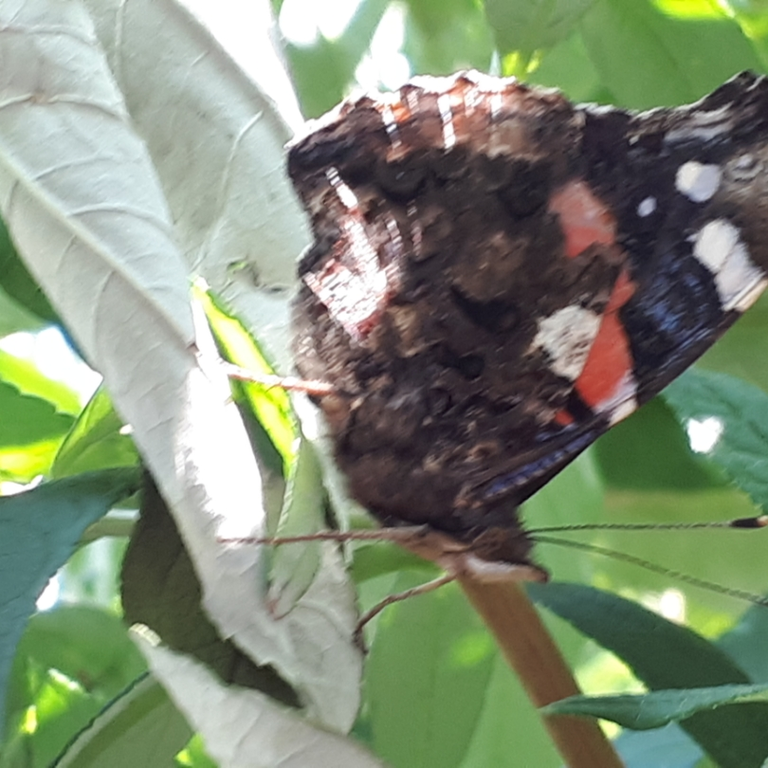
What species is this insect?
Vanessa atalanta
